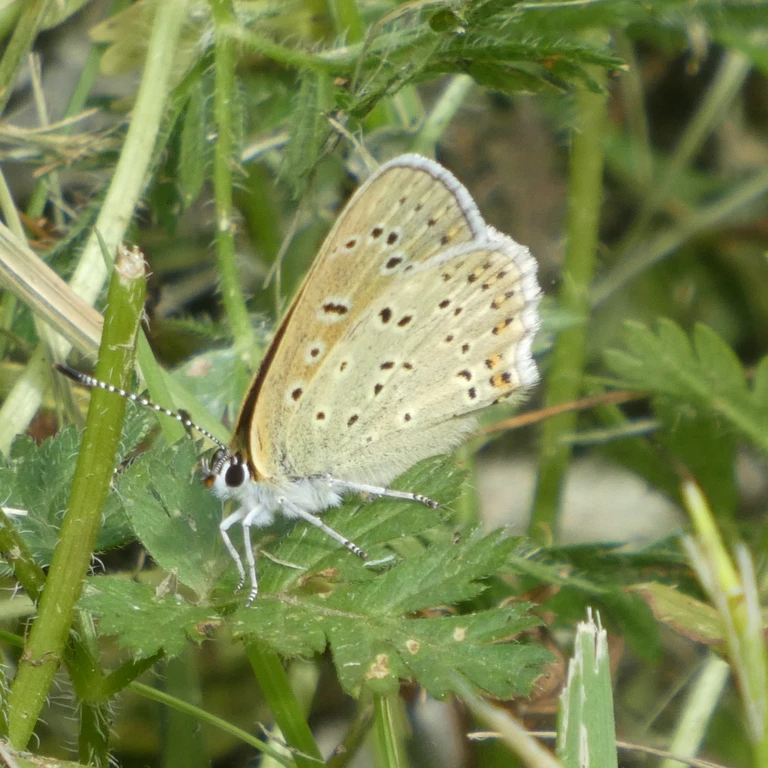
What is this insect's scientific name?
Lycaena tityrus (also Loweia tityrus)
